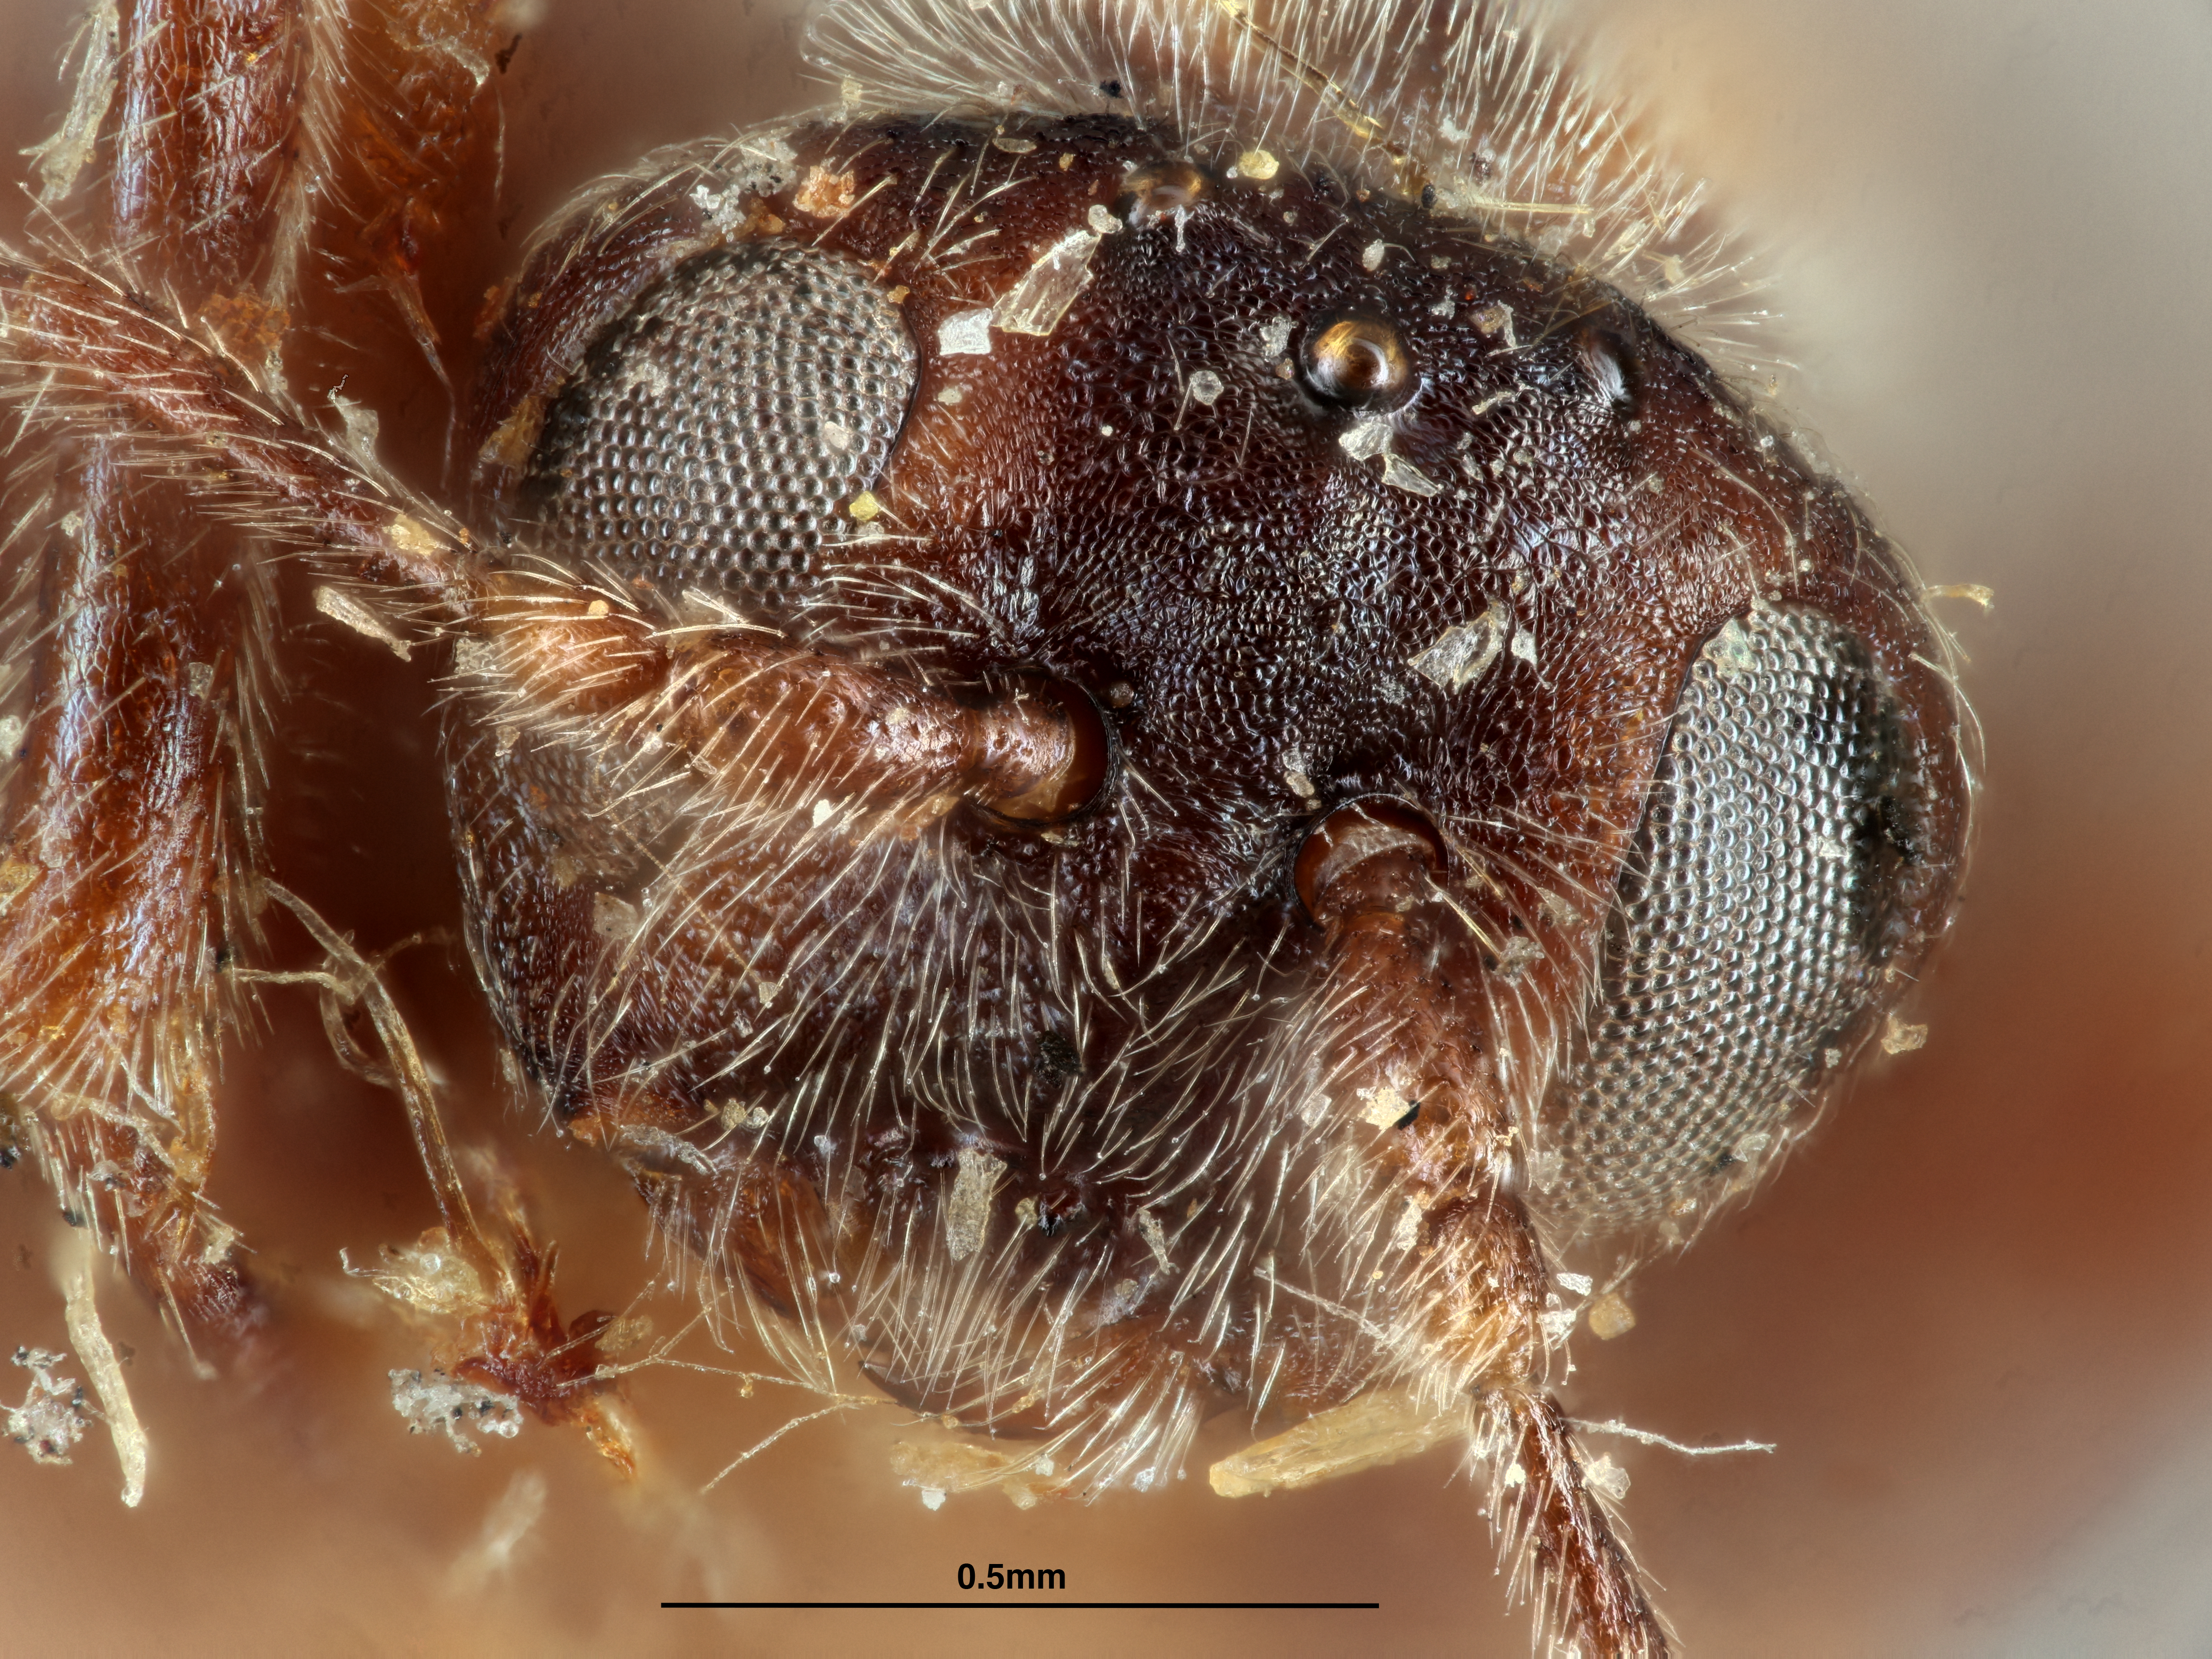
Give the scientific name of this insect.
Philonix gillettei
